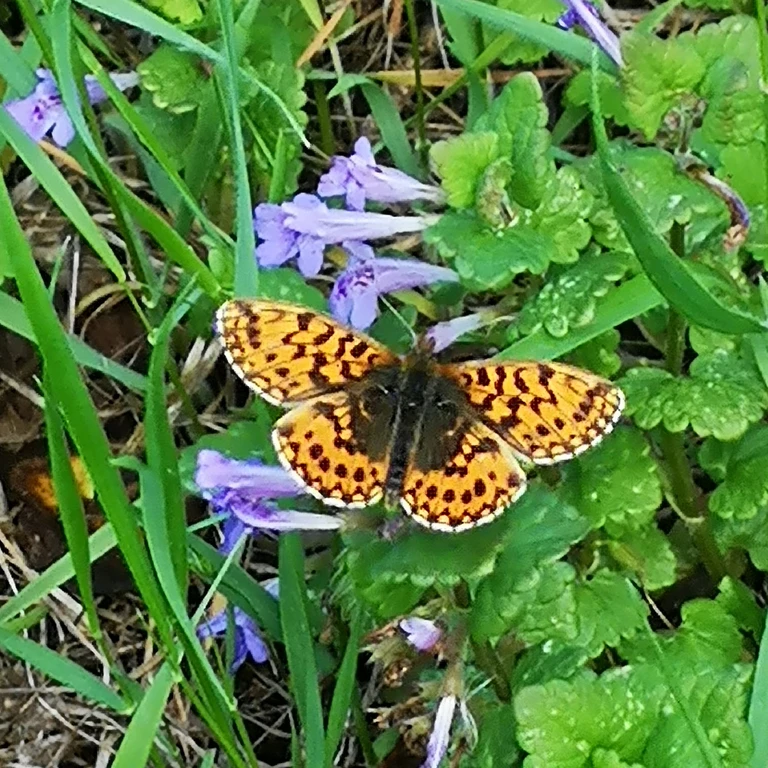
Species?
Boloria dia
